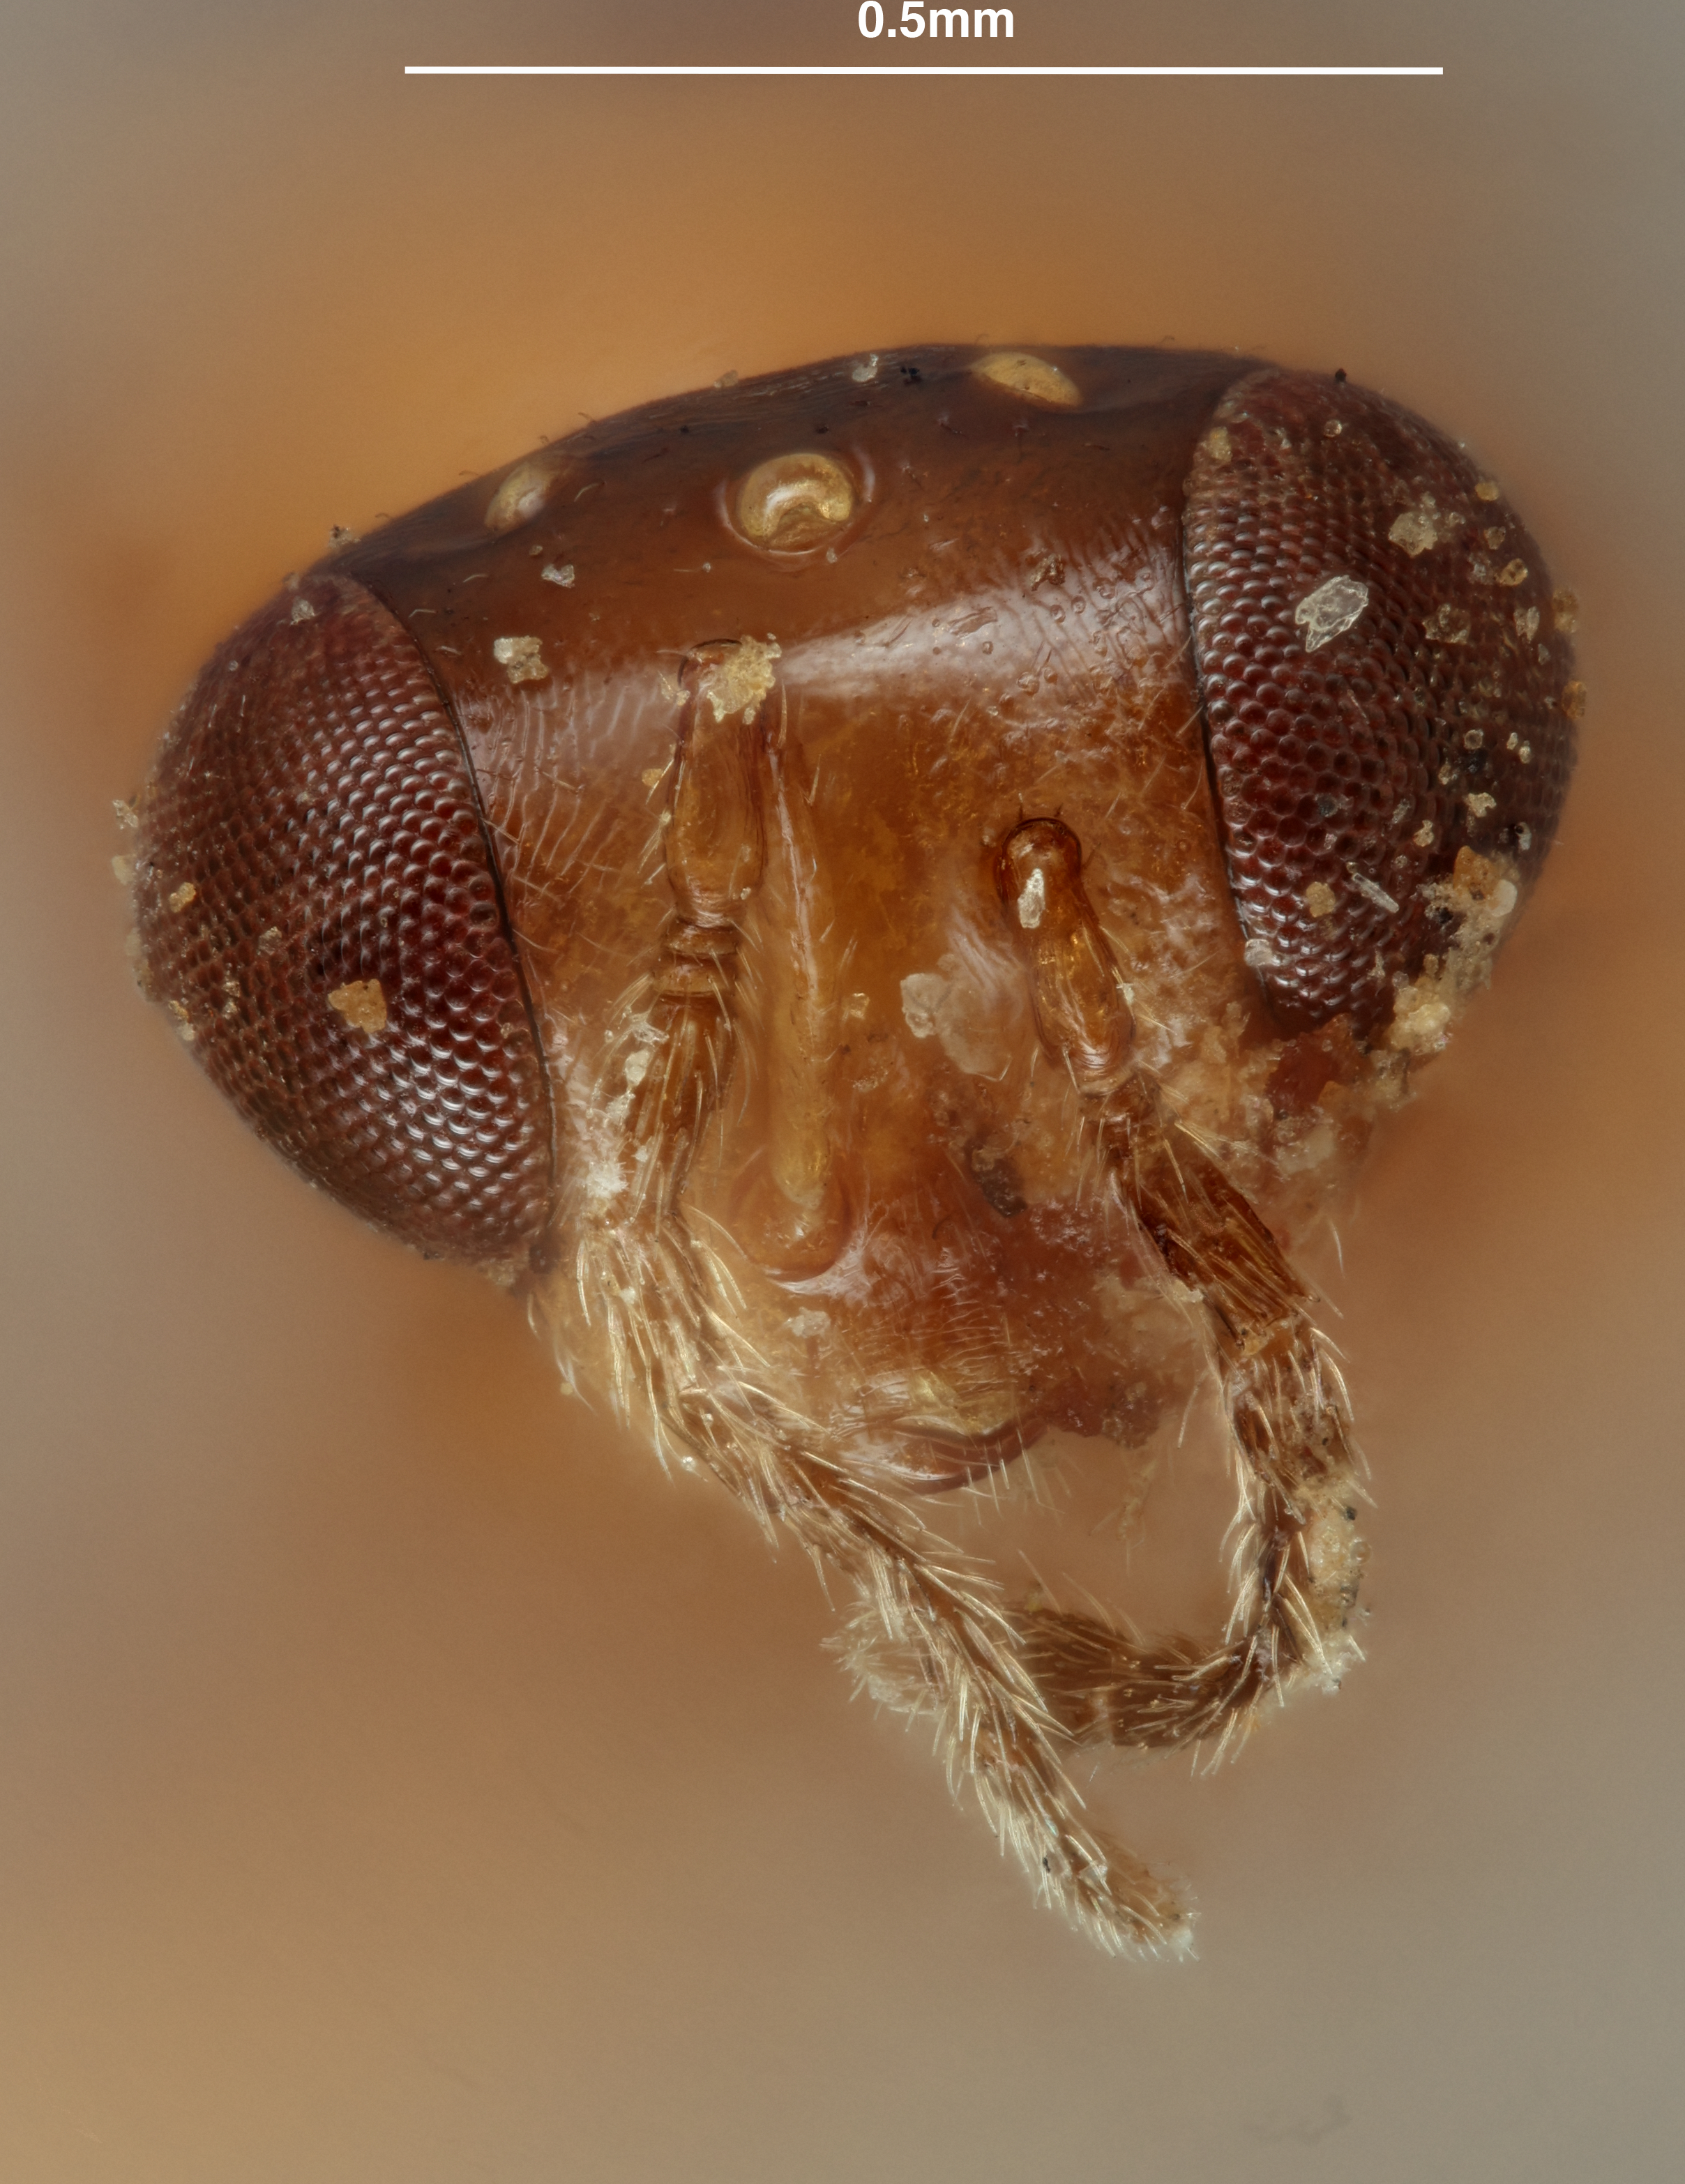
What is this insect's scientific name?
Philotrypesis collaris
